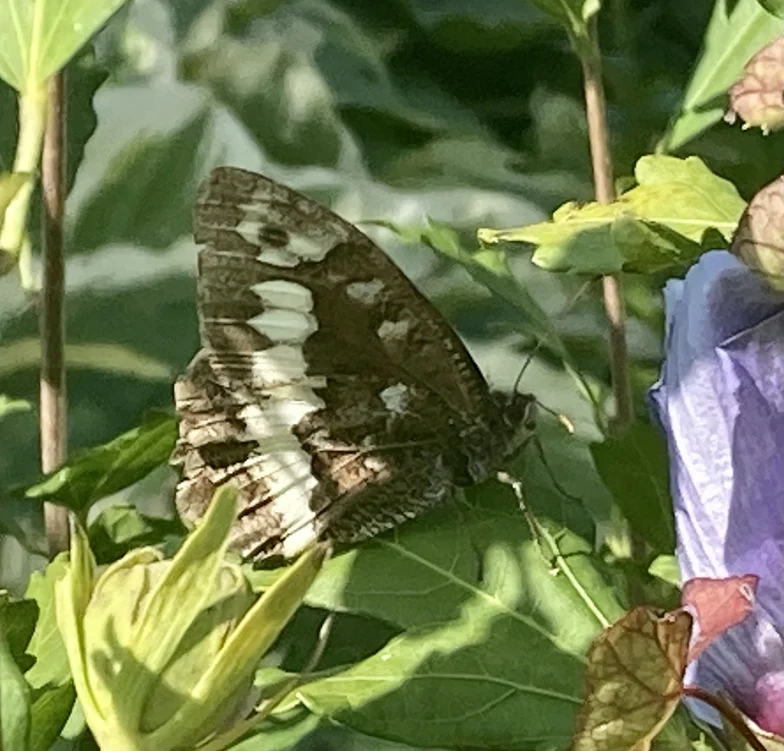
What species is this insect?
Brintesia circe
